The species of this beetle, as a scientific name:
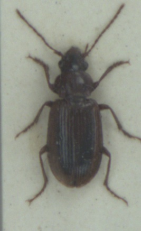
Dicheirotrichus obsoletus
